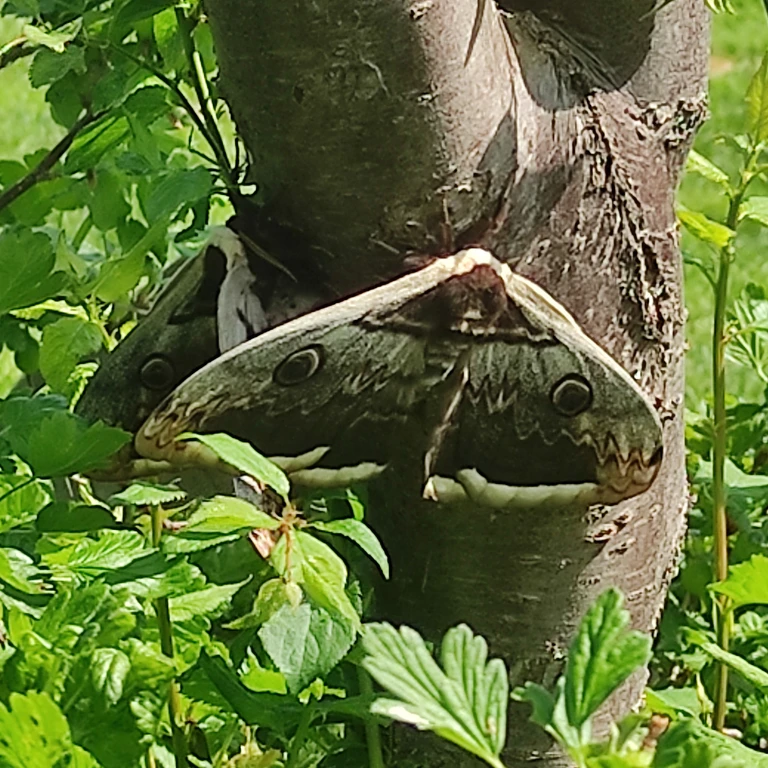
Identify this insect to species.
Saturnia pyri
